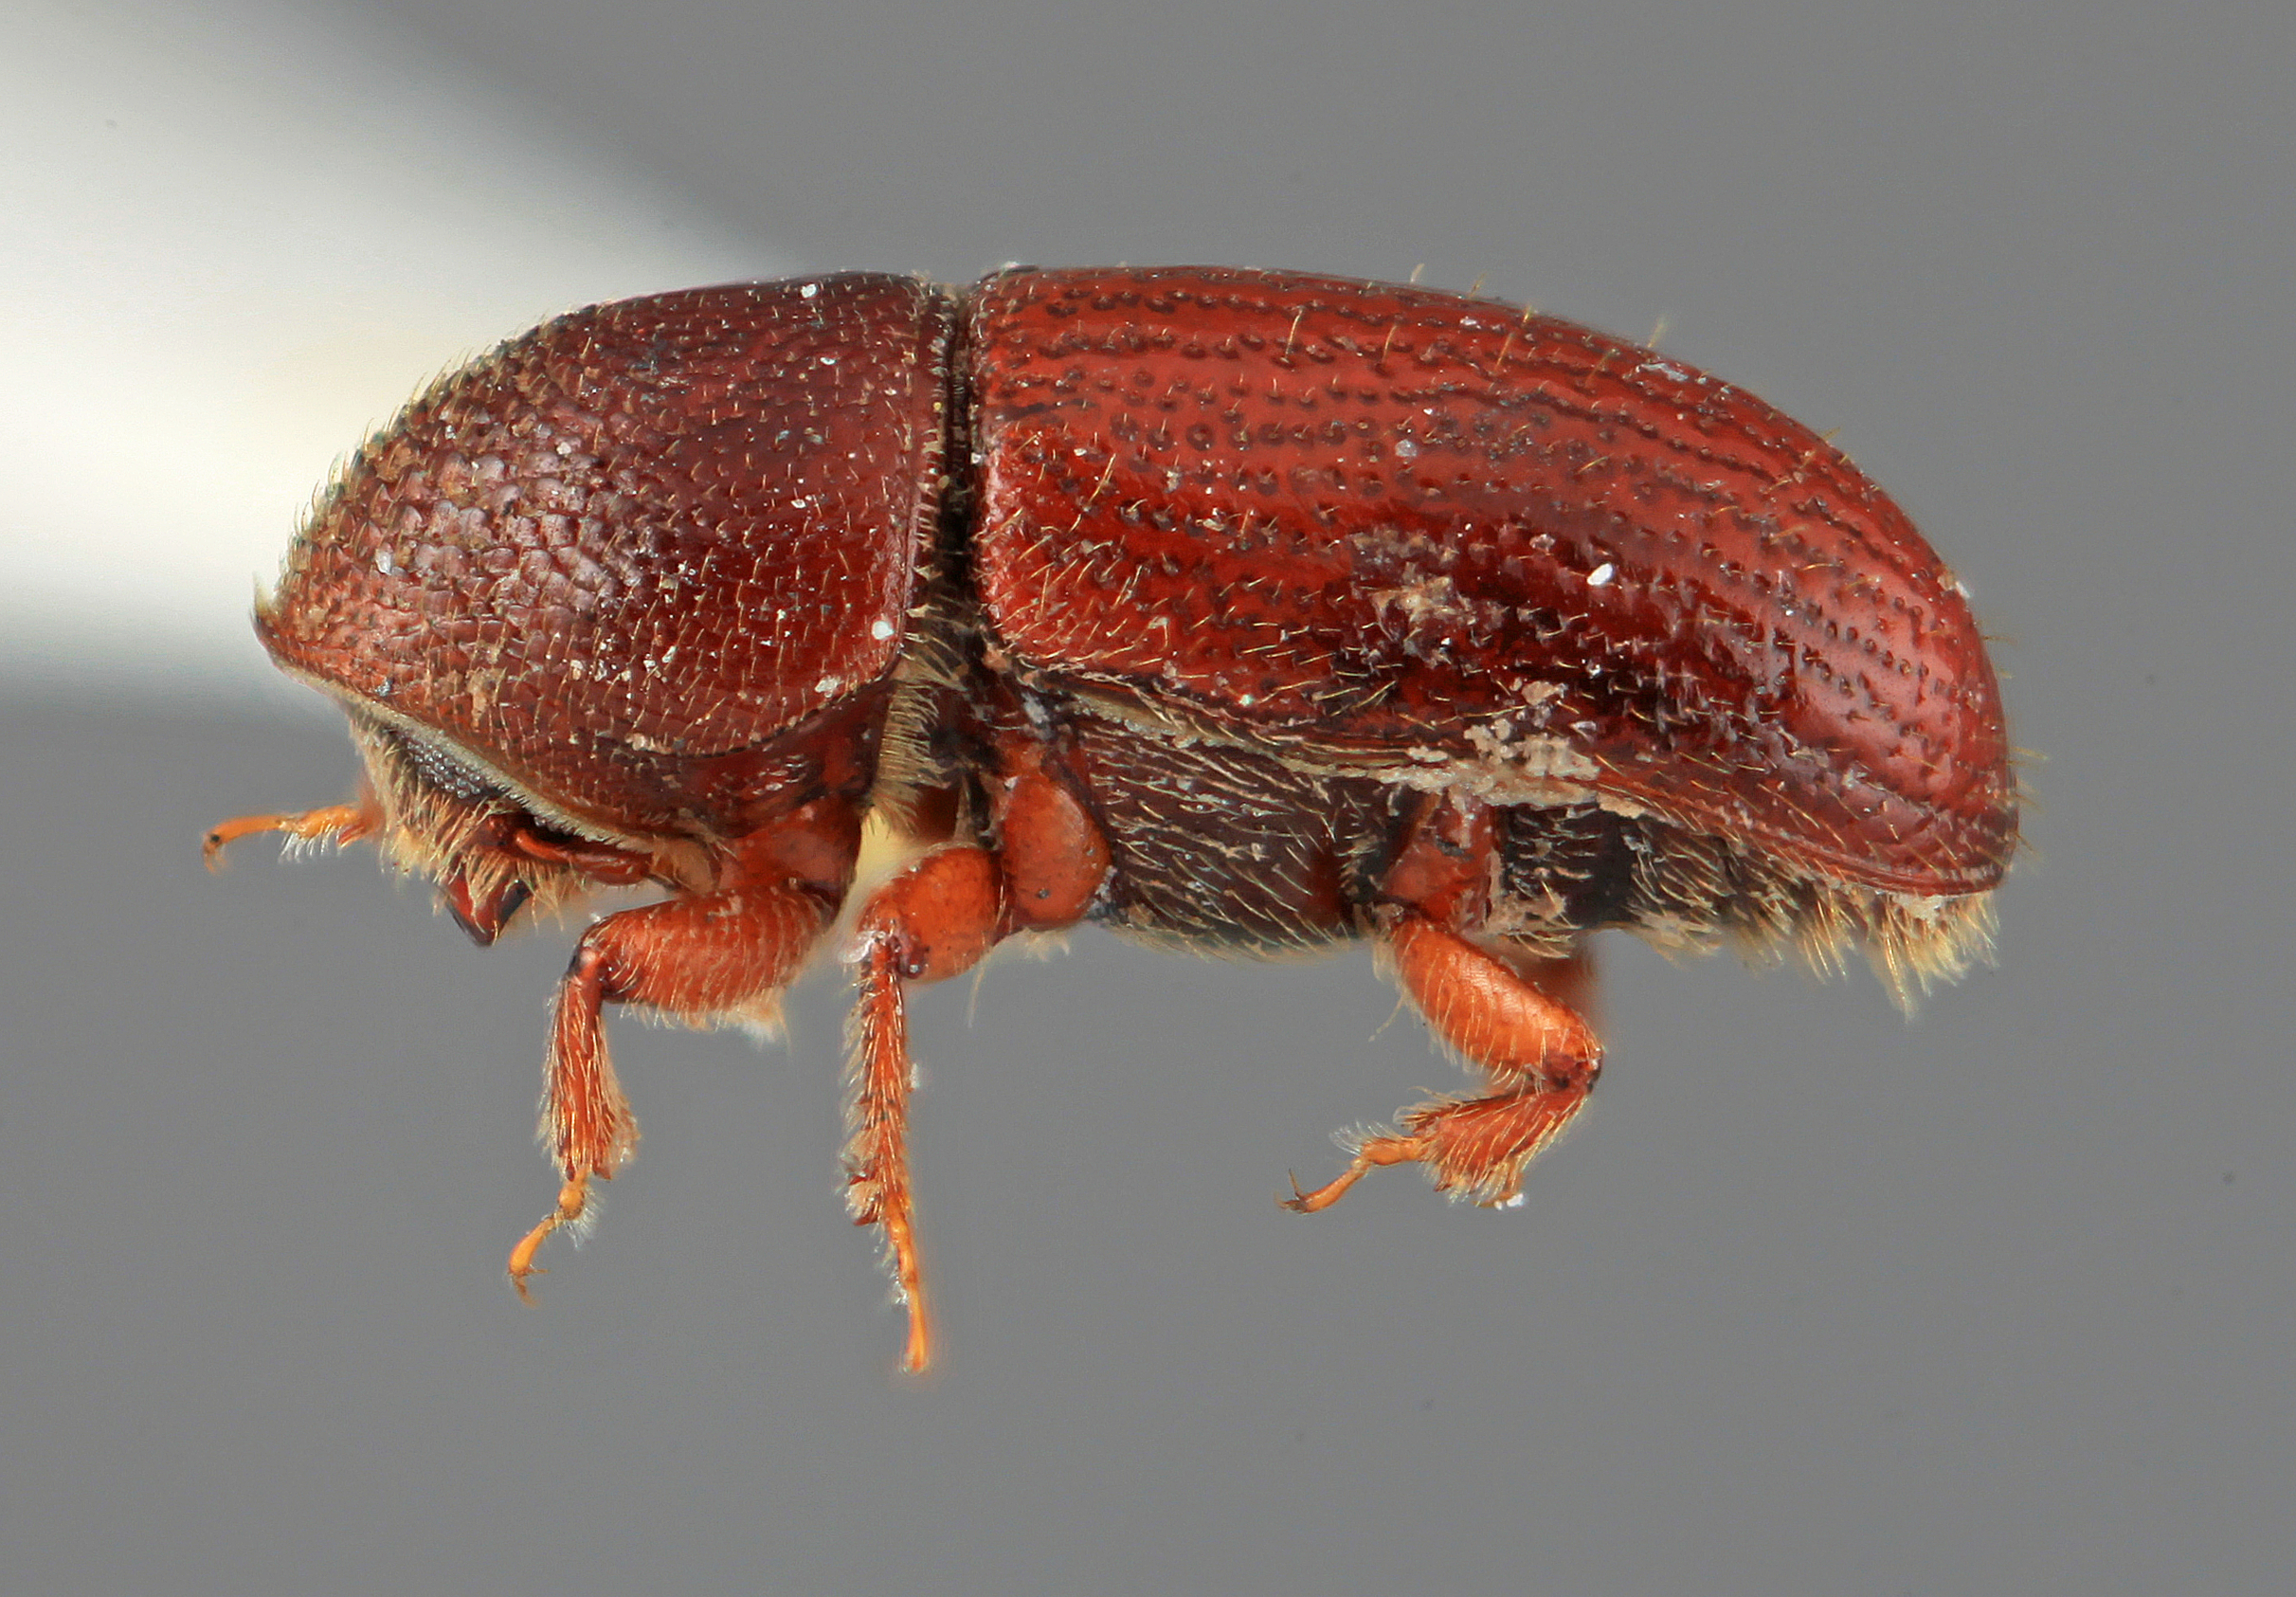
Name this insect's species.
Araptus sobrinus
